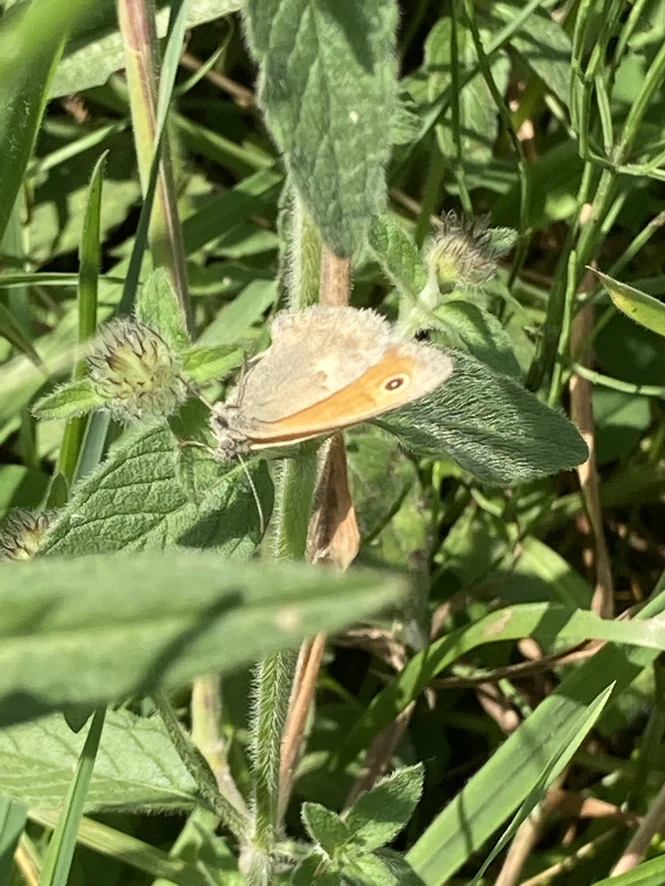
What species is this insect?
Coenonympha pamphilus
